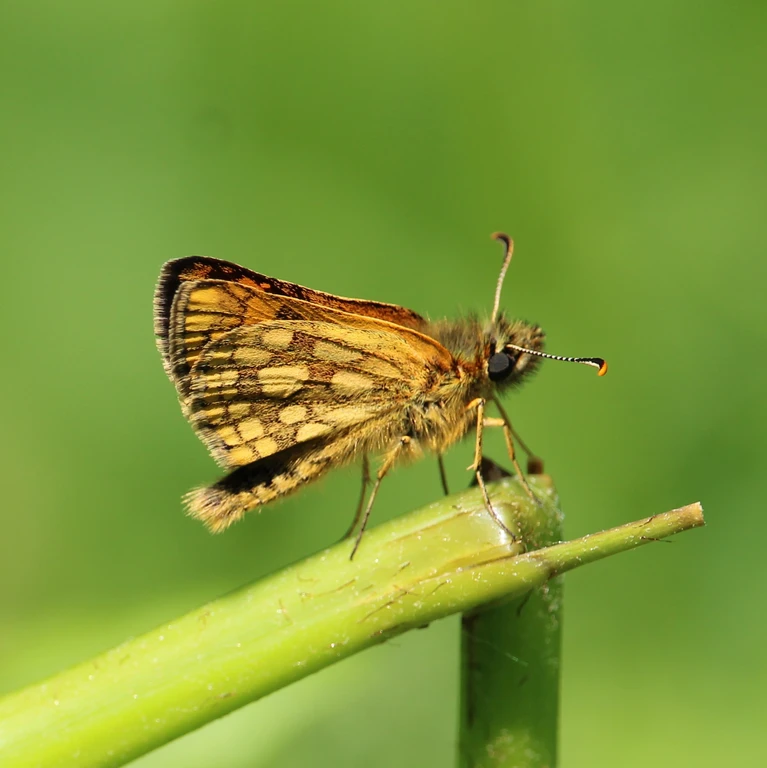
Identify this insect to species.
Carterocephalus palaemon
